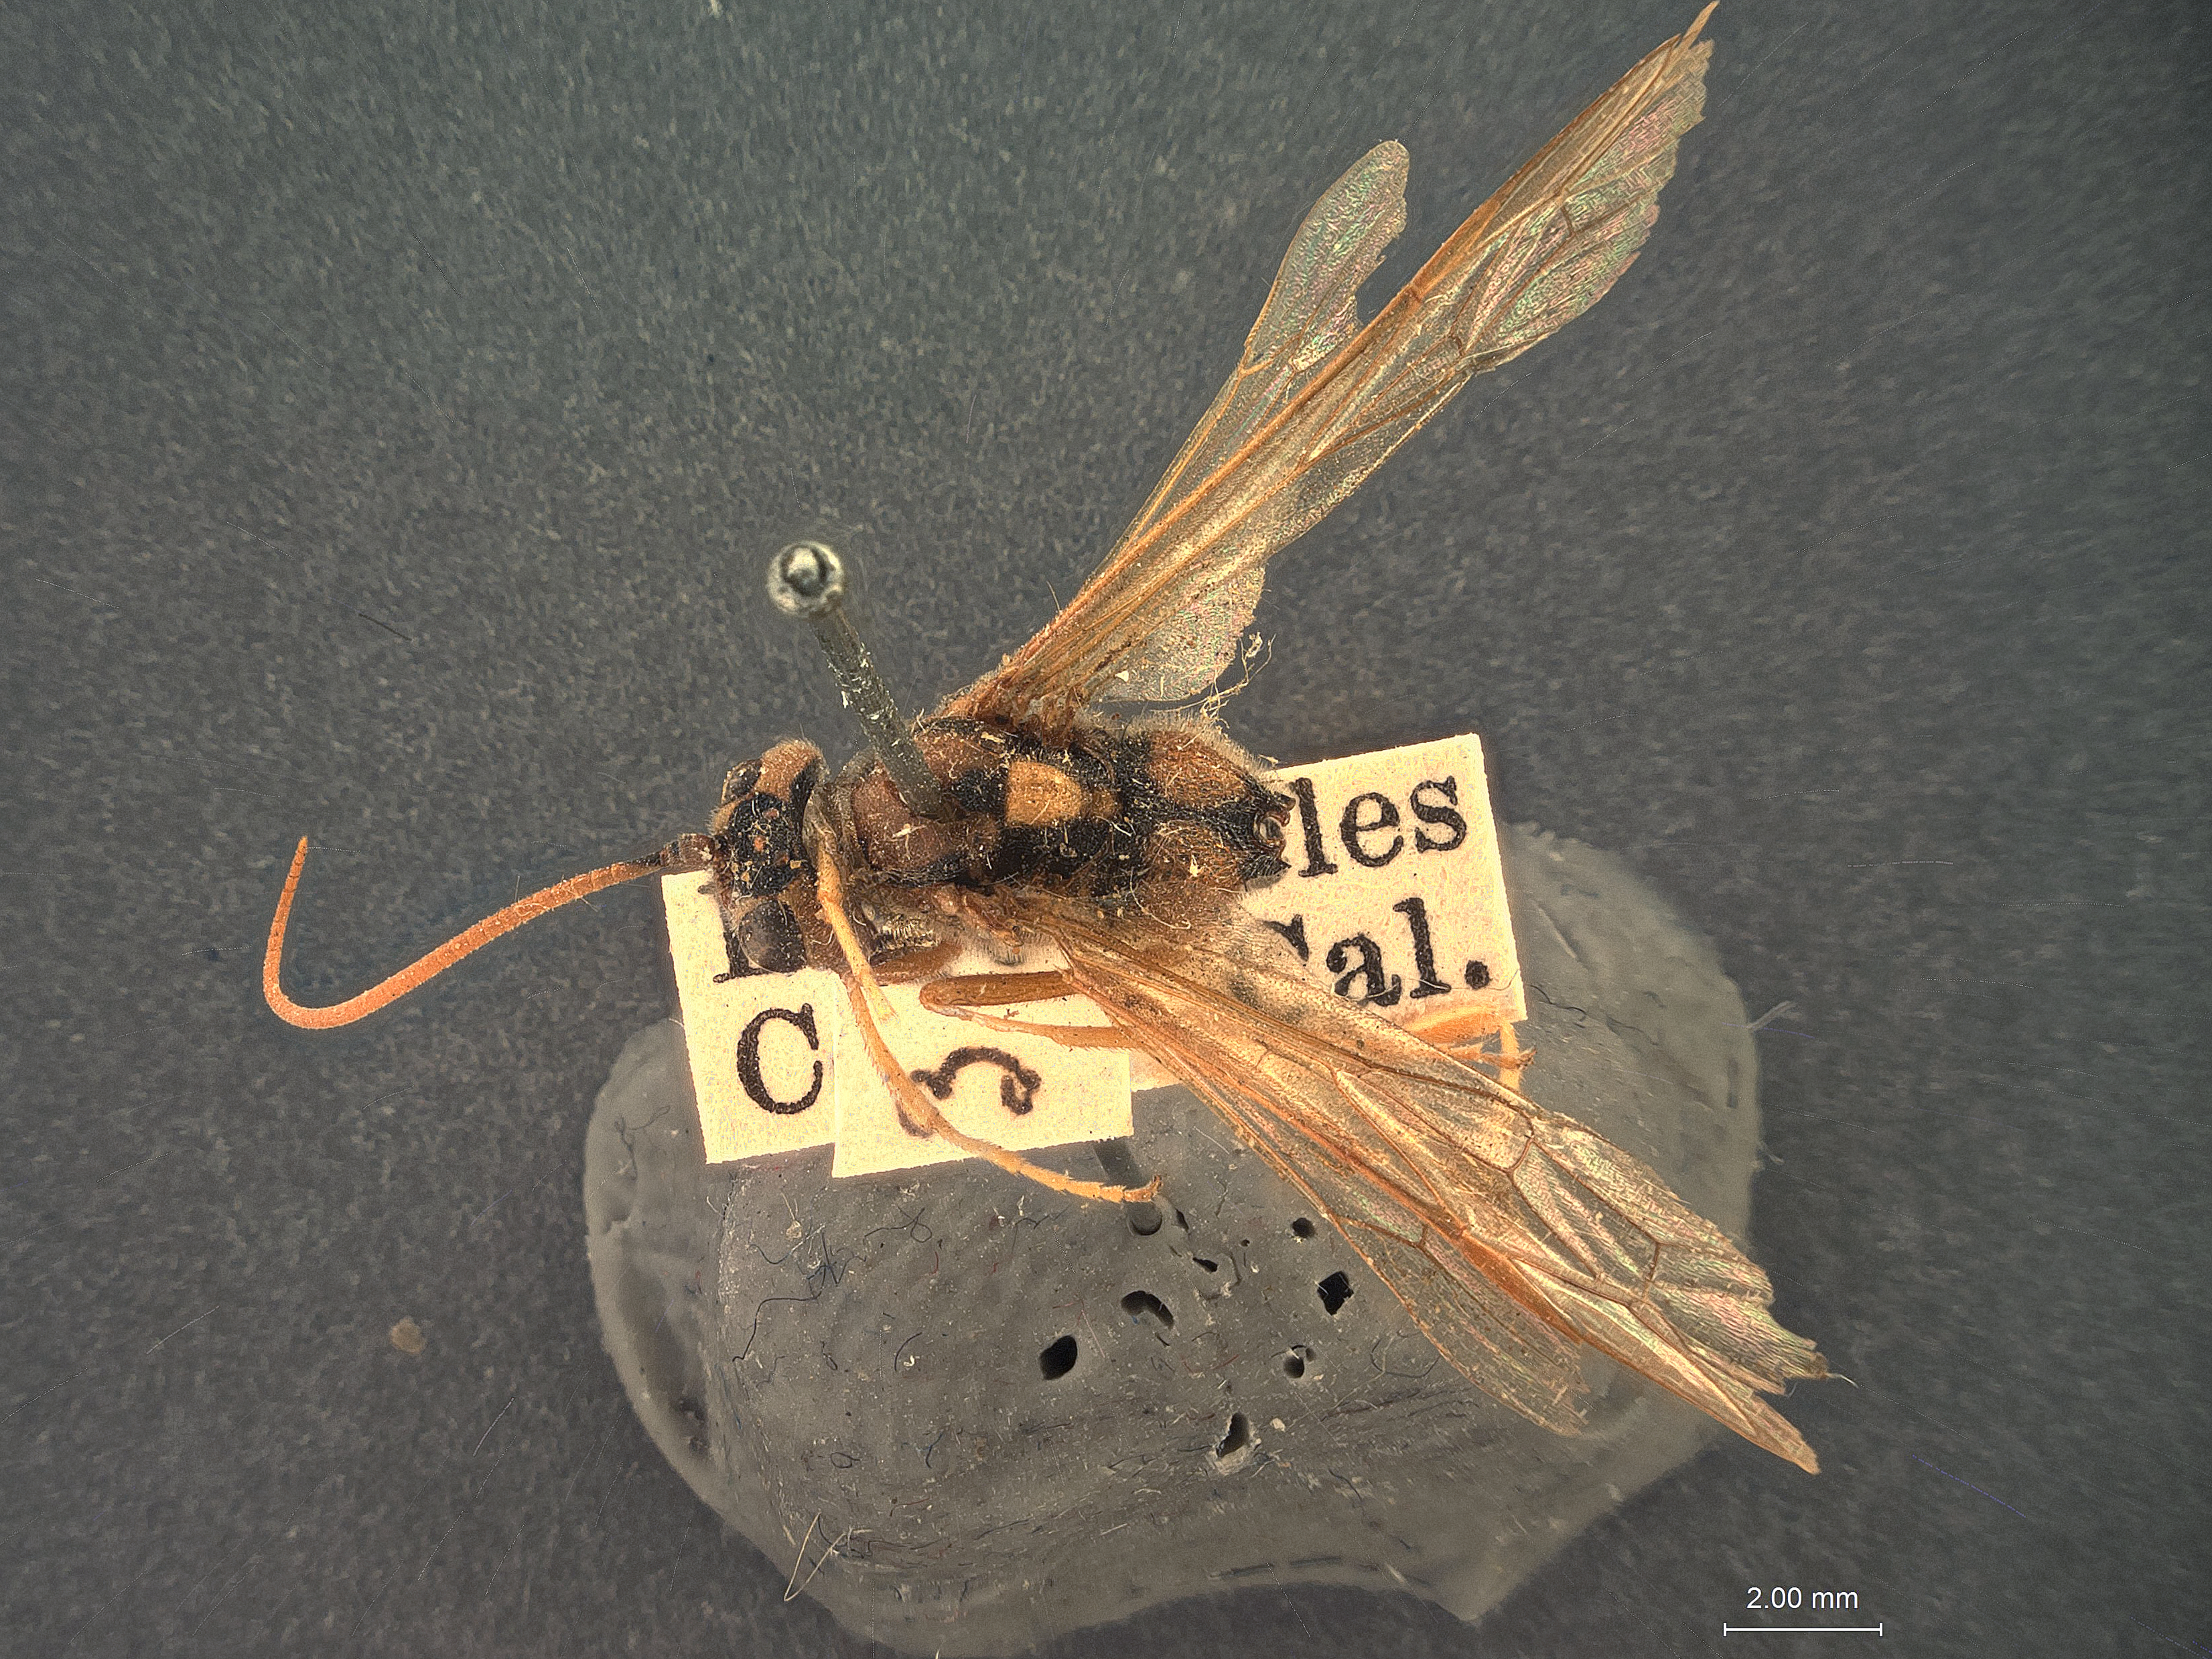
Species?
Heteropelma longipes
